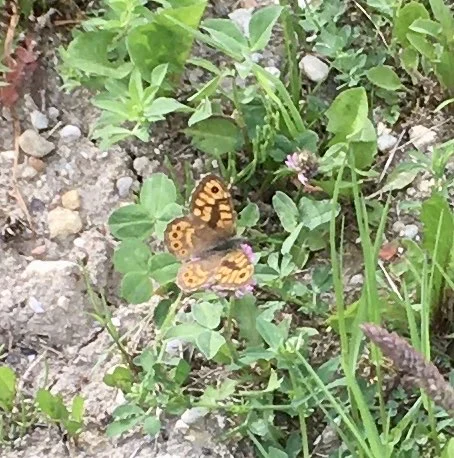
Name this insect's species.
Lasiommata megera (also Pararge megera)
